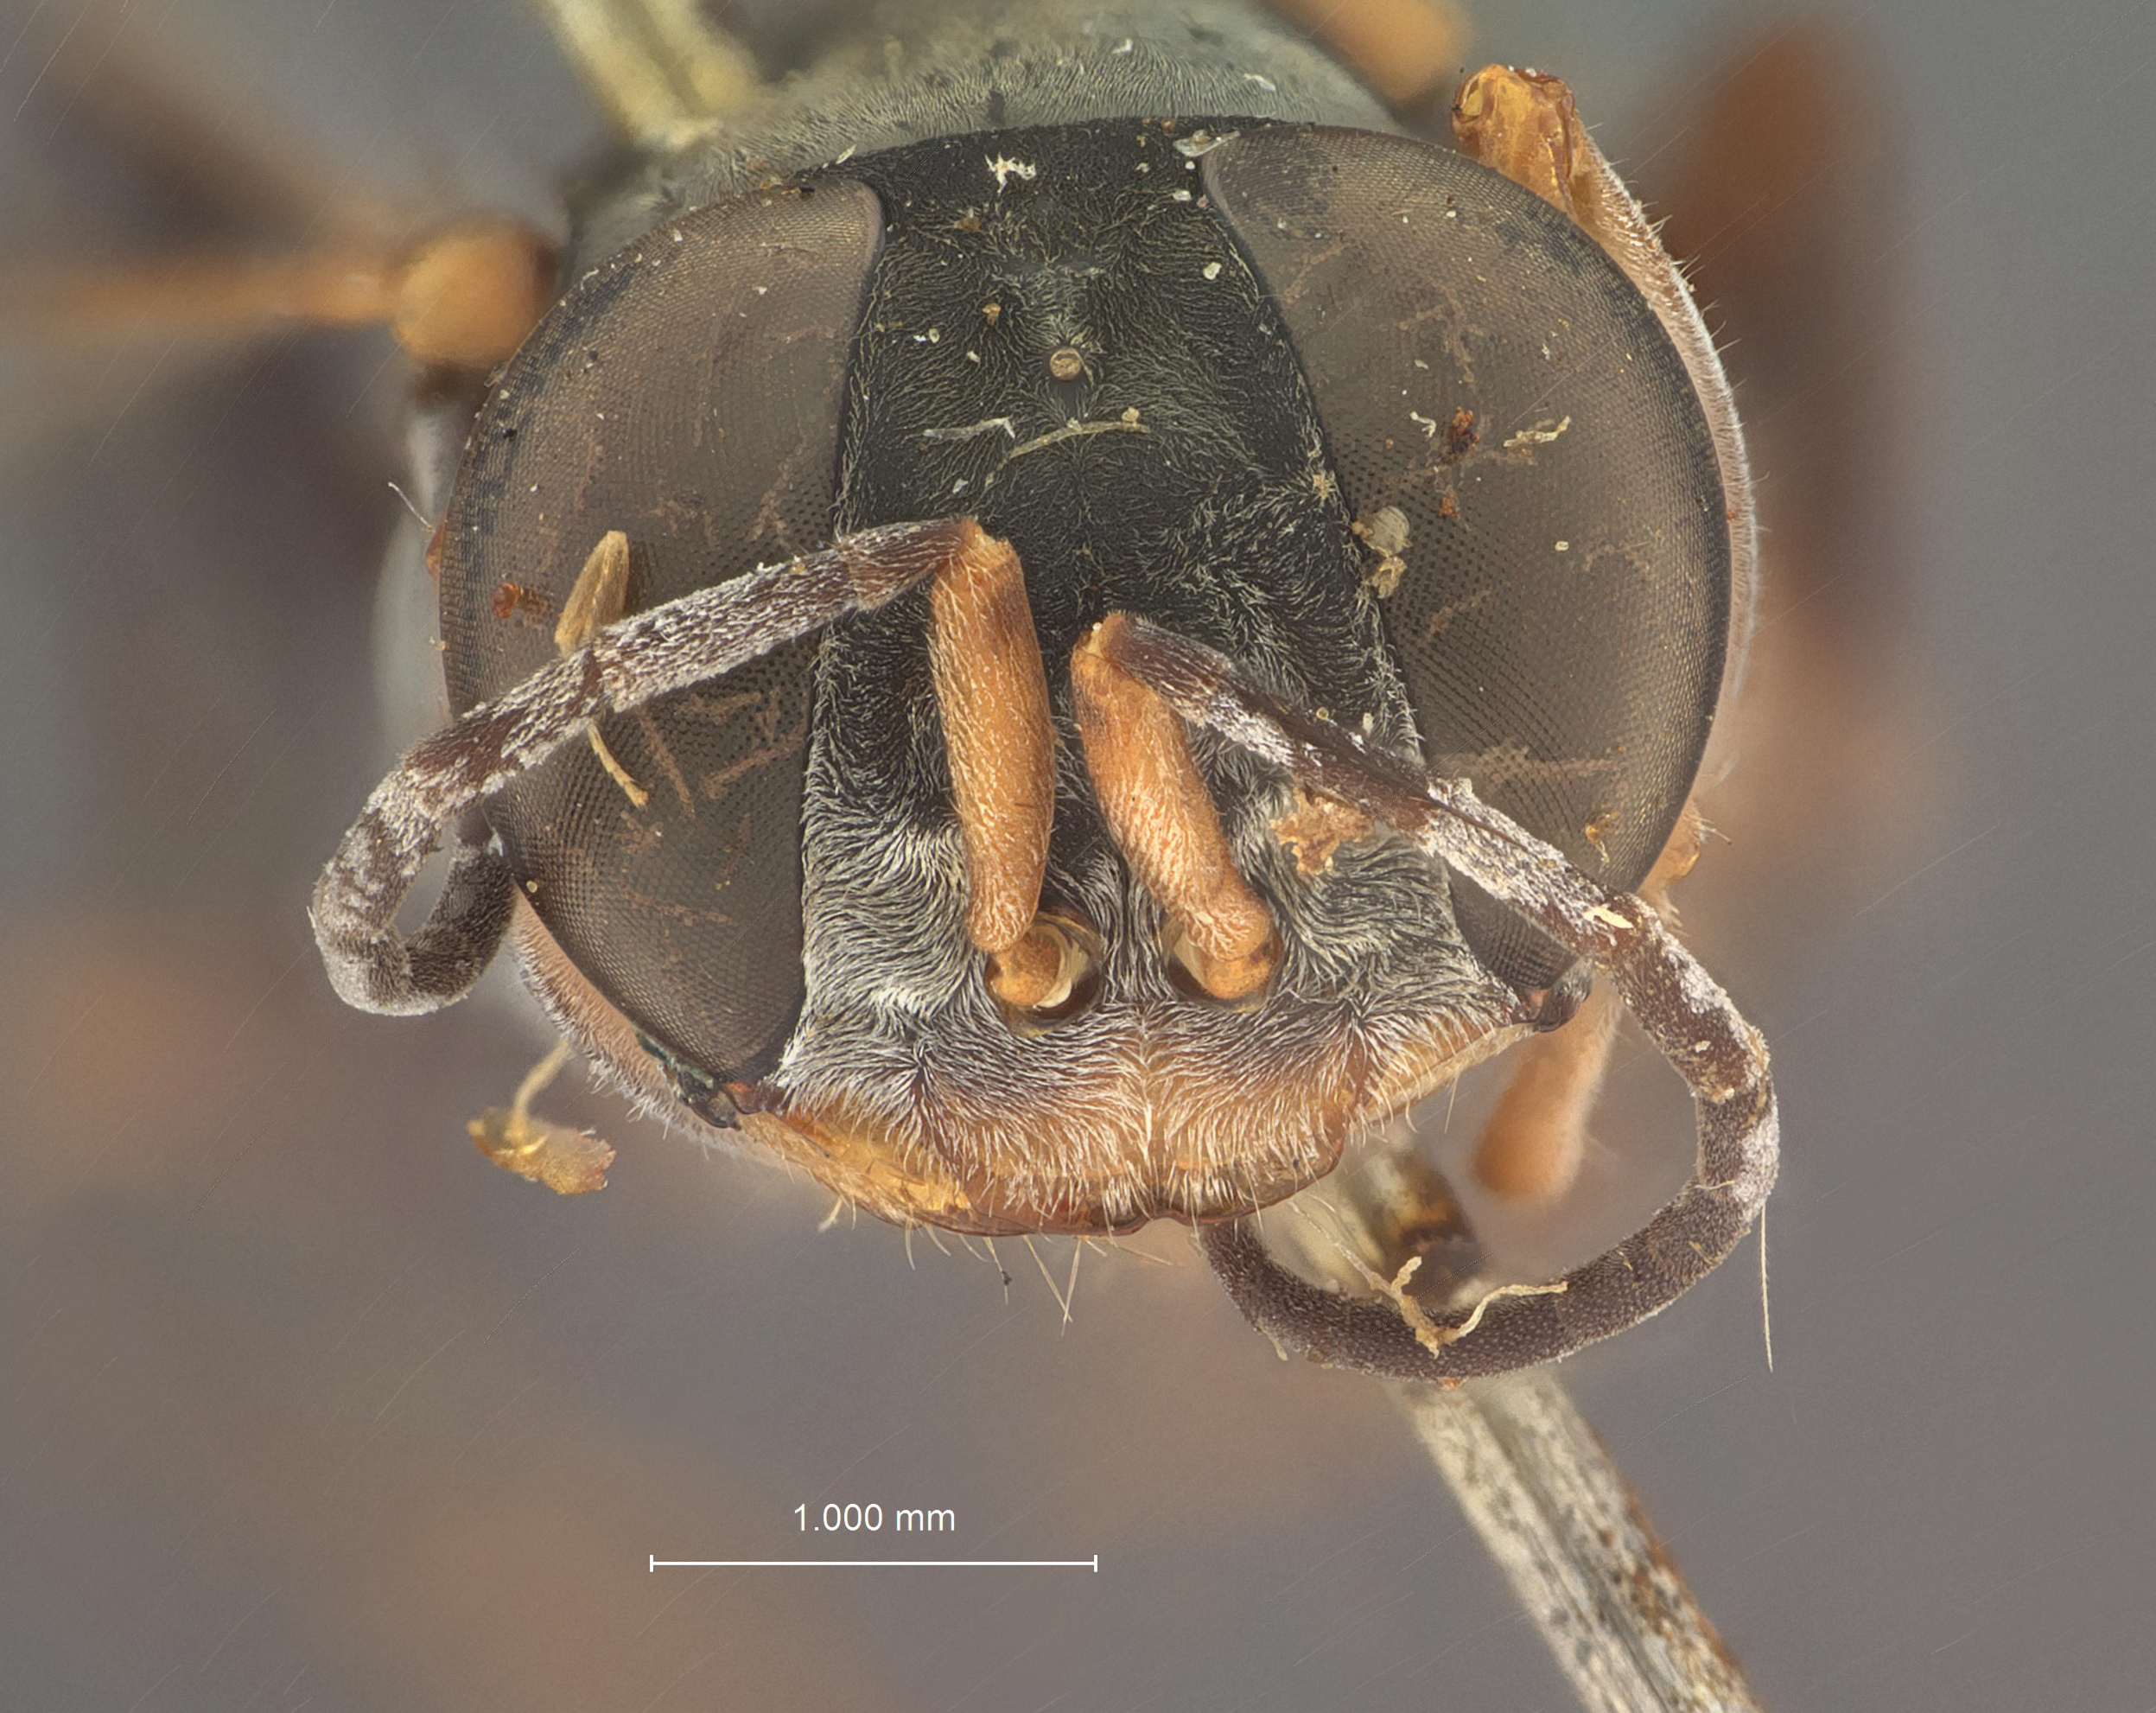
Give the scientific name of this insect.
Dicranorhina luzonensis
